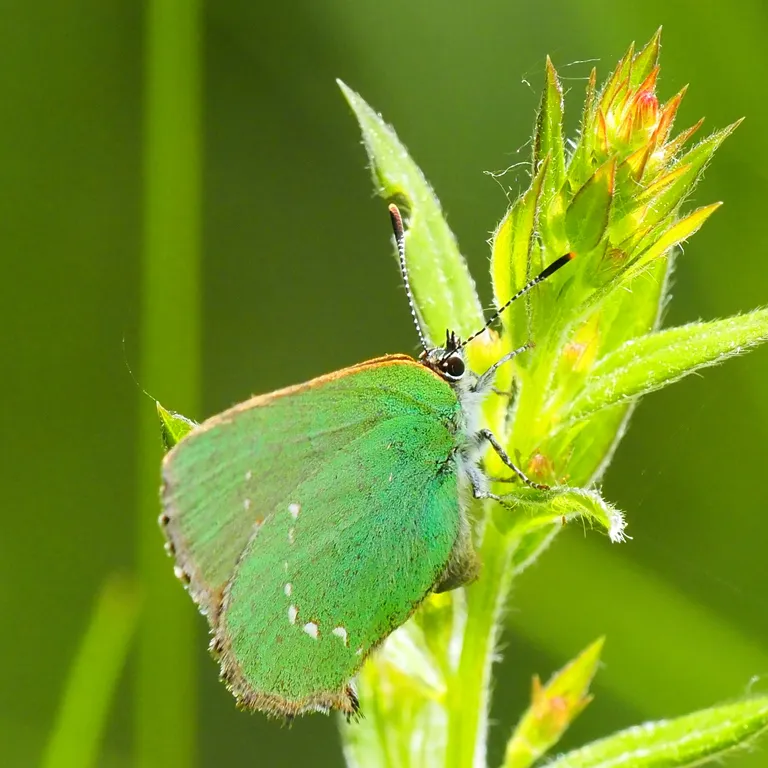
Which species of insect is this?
Callophrys rubi
